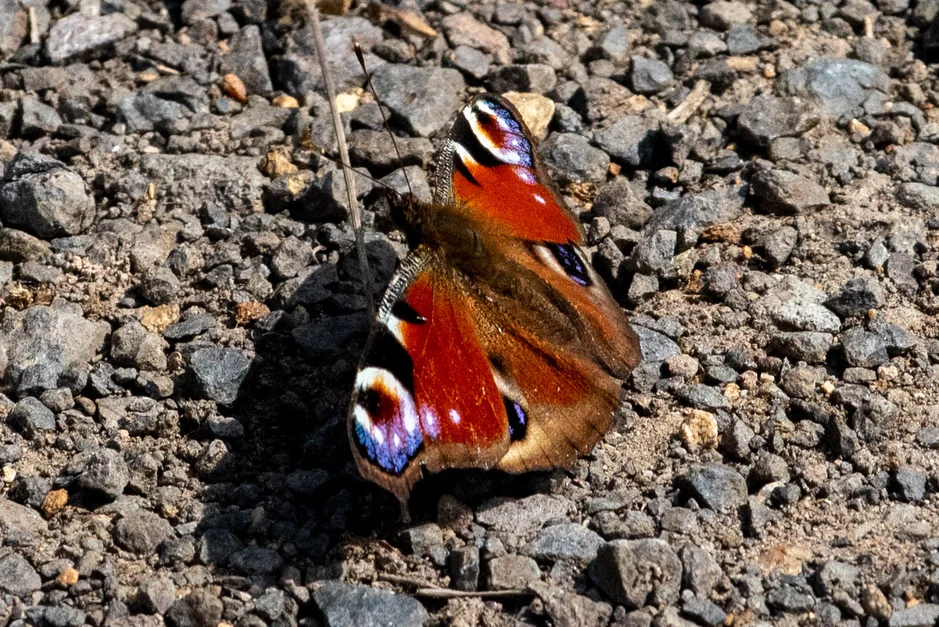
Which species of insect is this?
Aglais io
